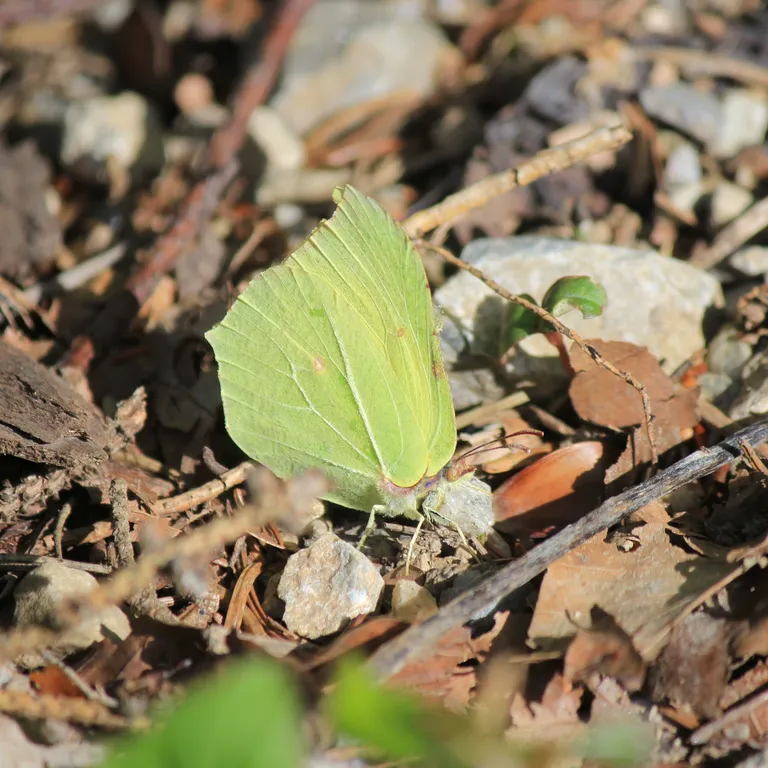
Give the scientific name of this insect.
Gonepteryx rhamni
